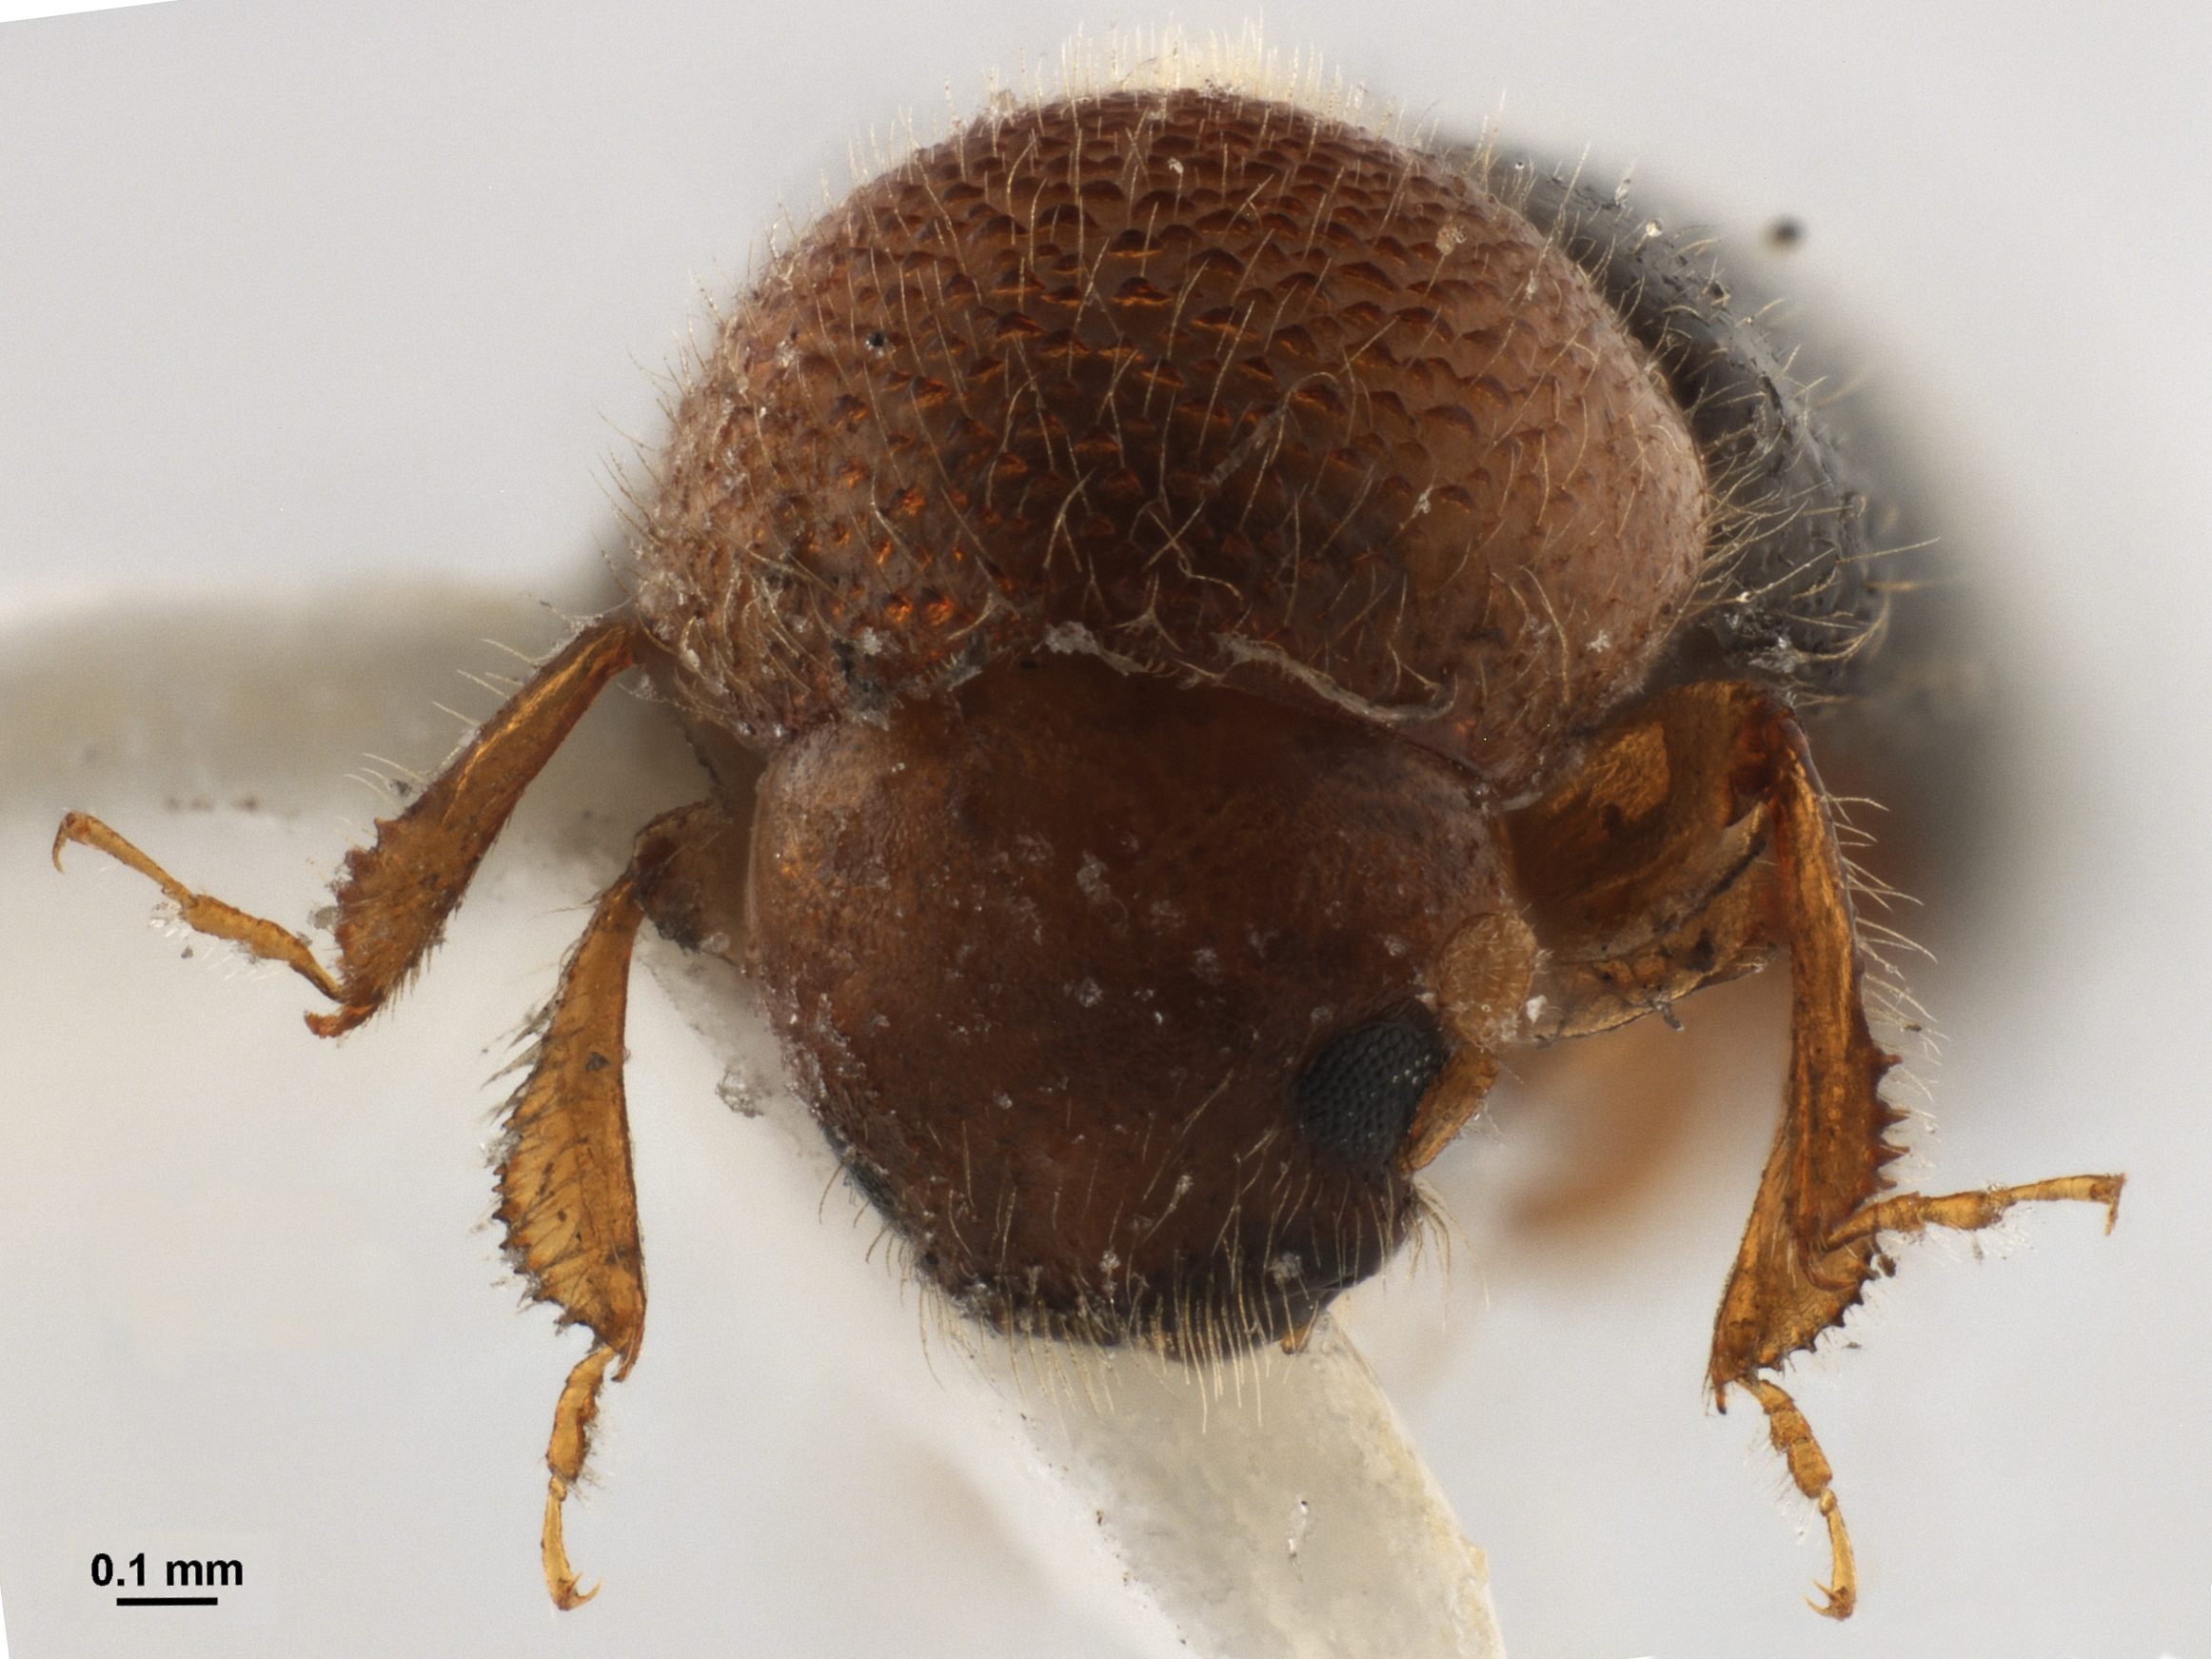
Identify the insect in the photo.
Xylosandrus arquatus
